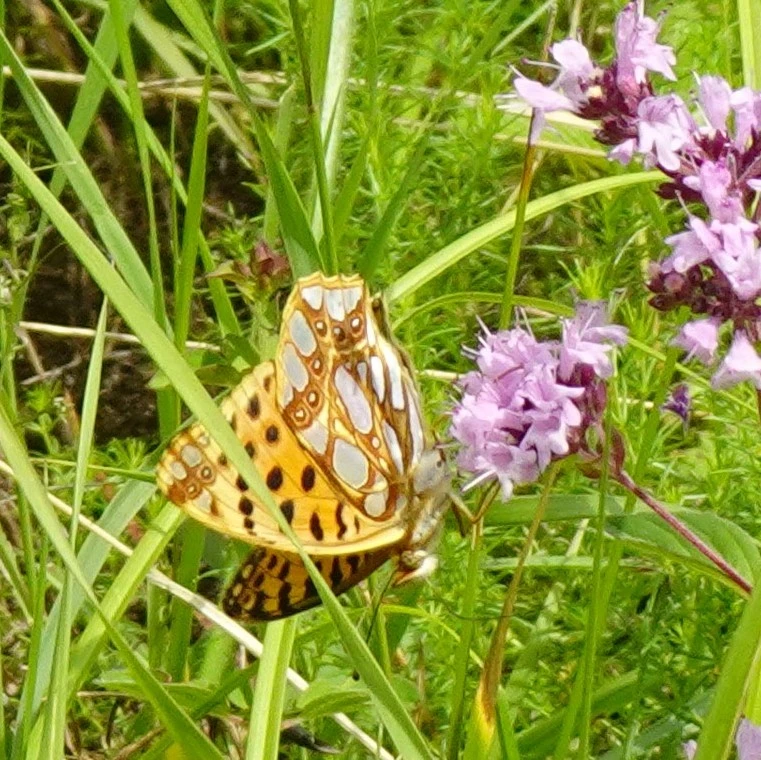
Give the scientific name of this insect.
Issoria lathonia
